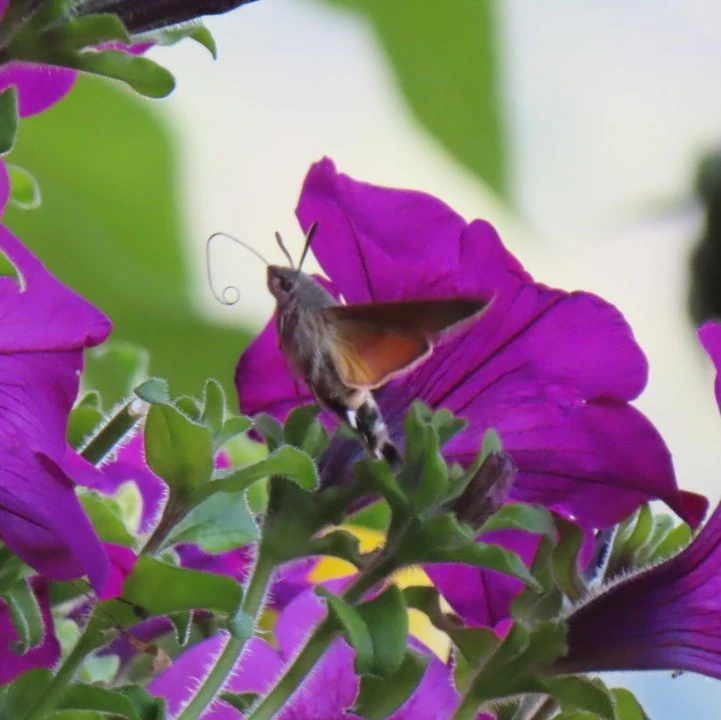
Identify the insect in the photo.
Macroglossum stellatarum
